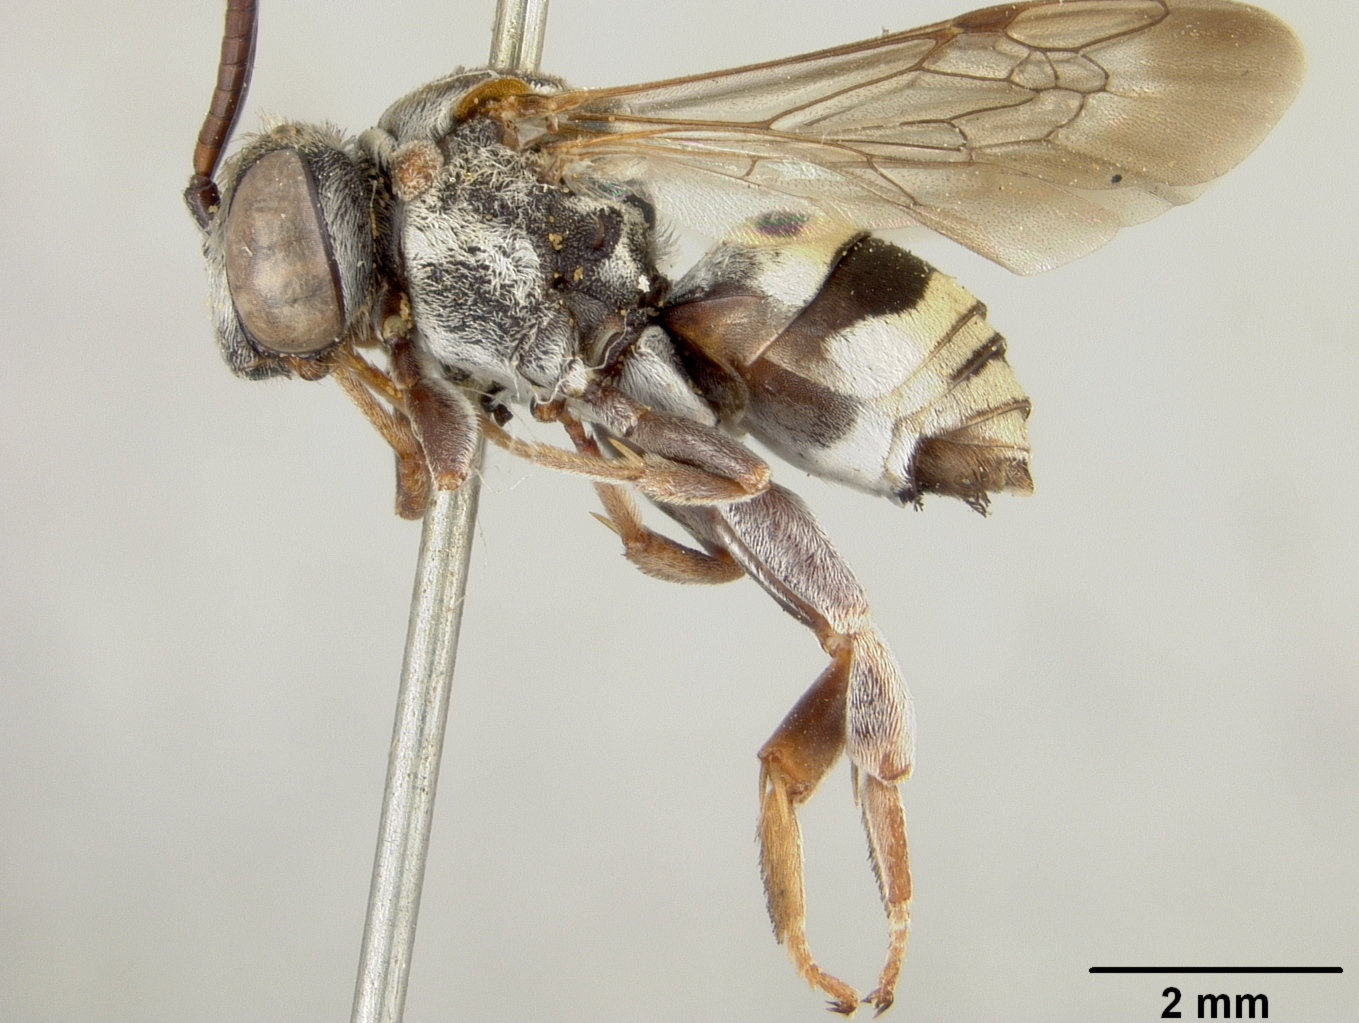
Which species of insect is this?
Triepeolus gabrielis
